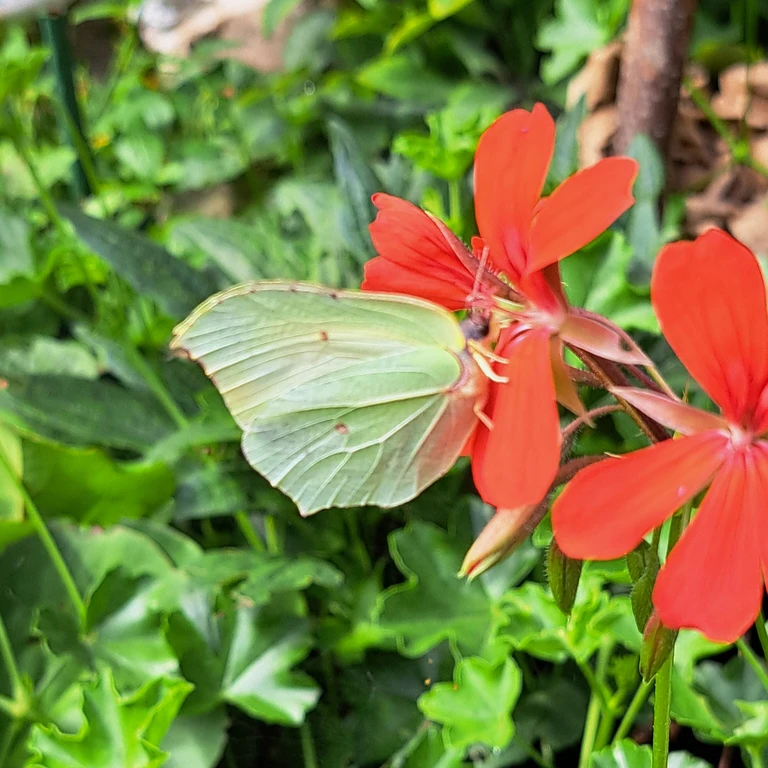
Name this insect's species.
Gonepteryx rhamni
